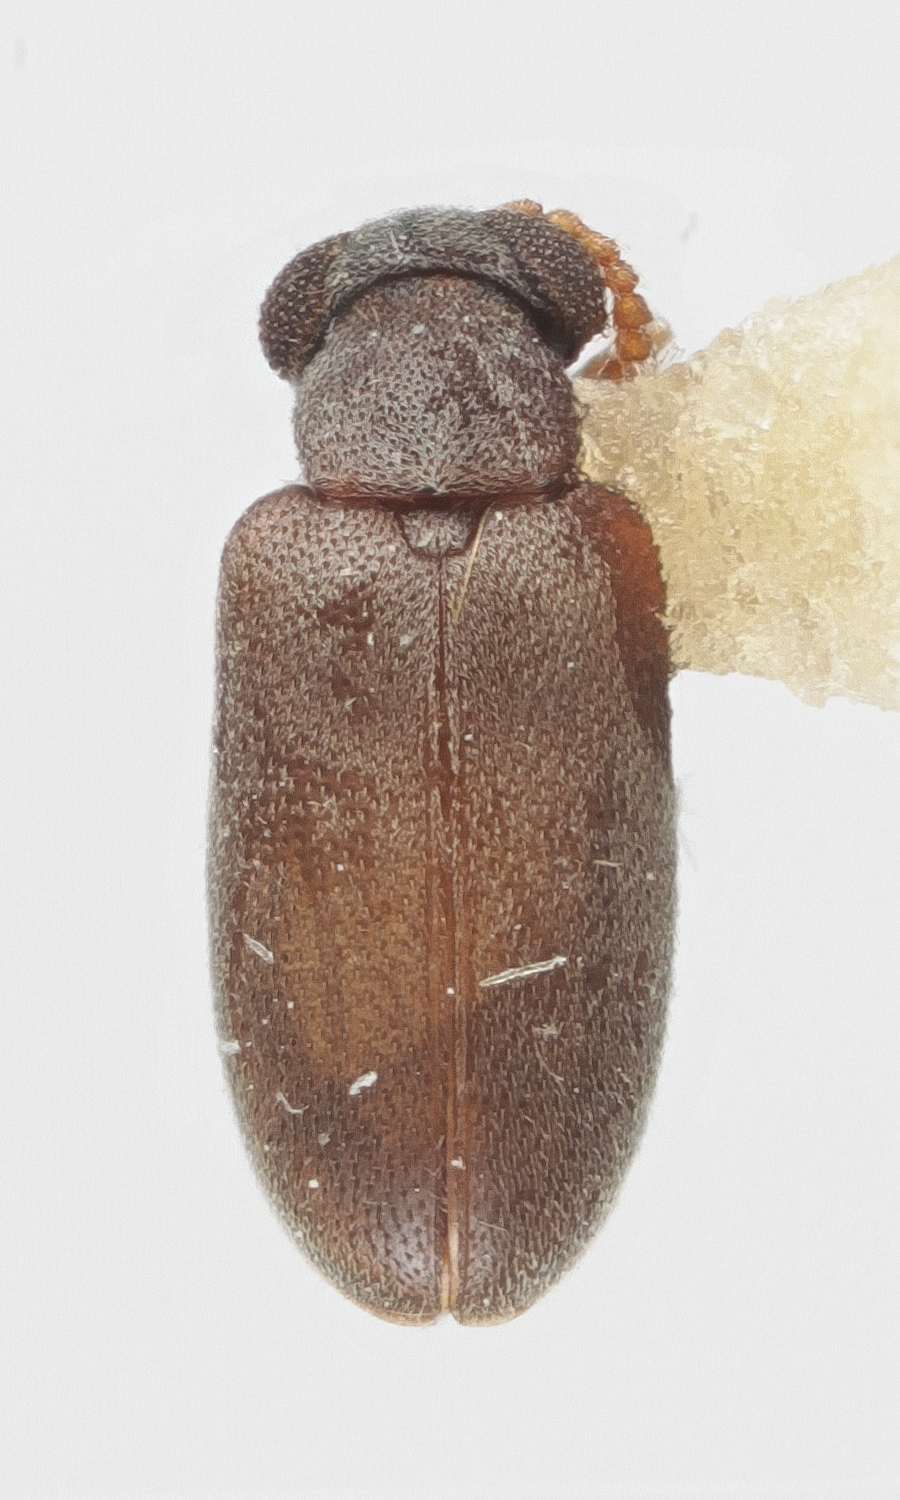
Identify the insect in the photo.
Vanonus macrops
